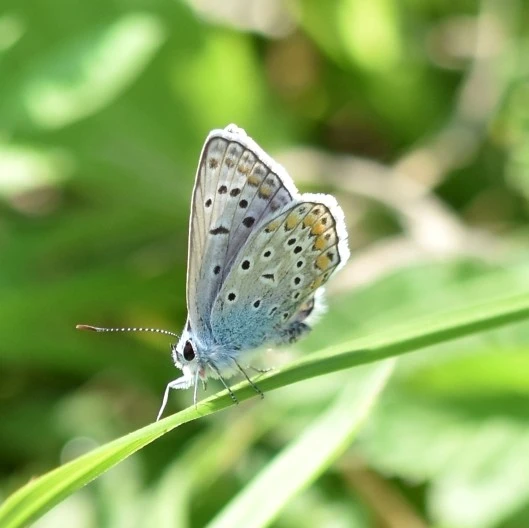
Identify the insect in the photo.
Polyommatus icarus
